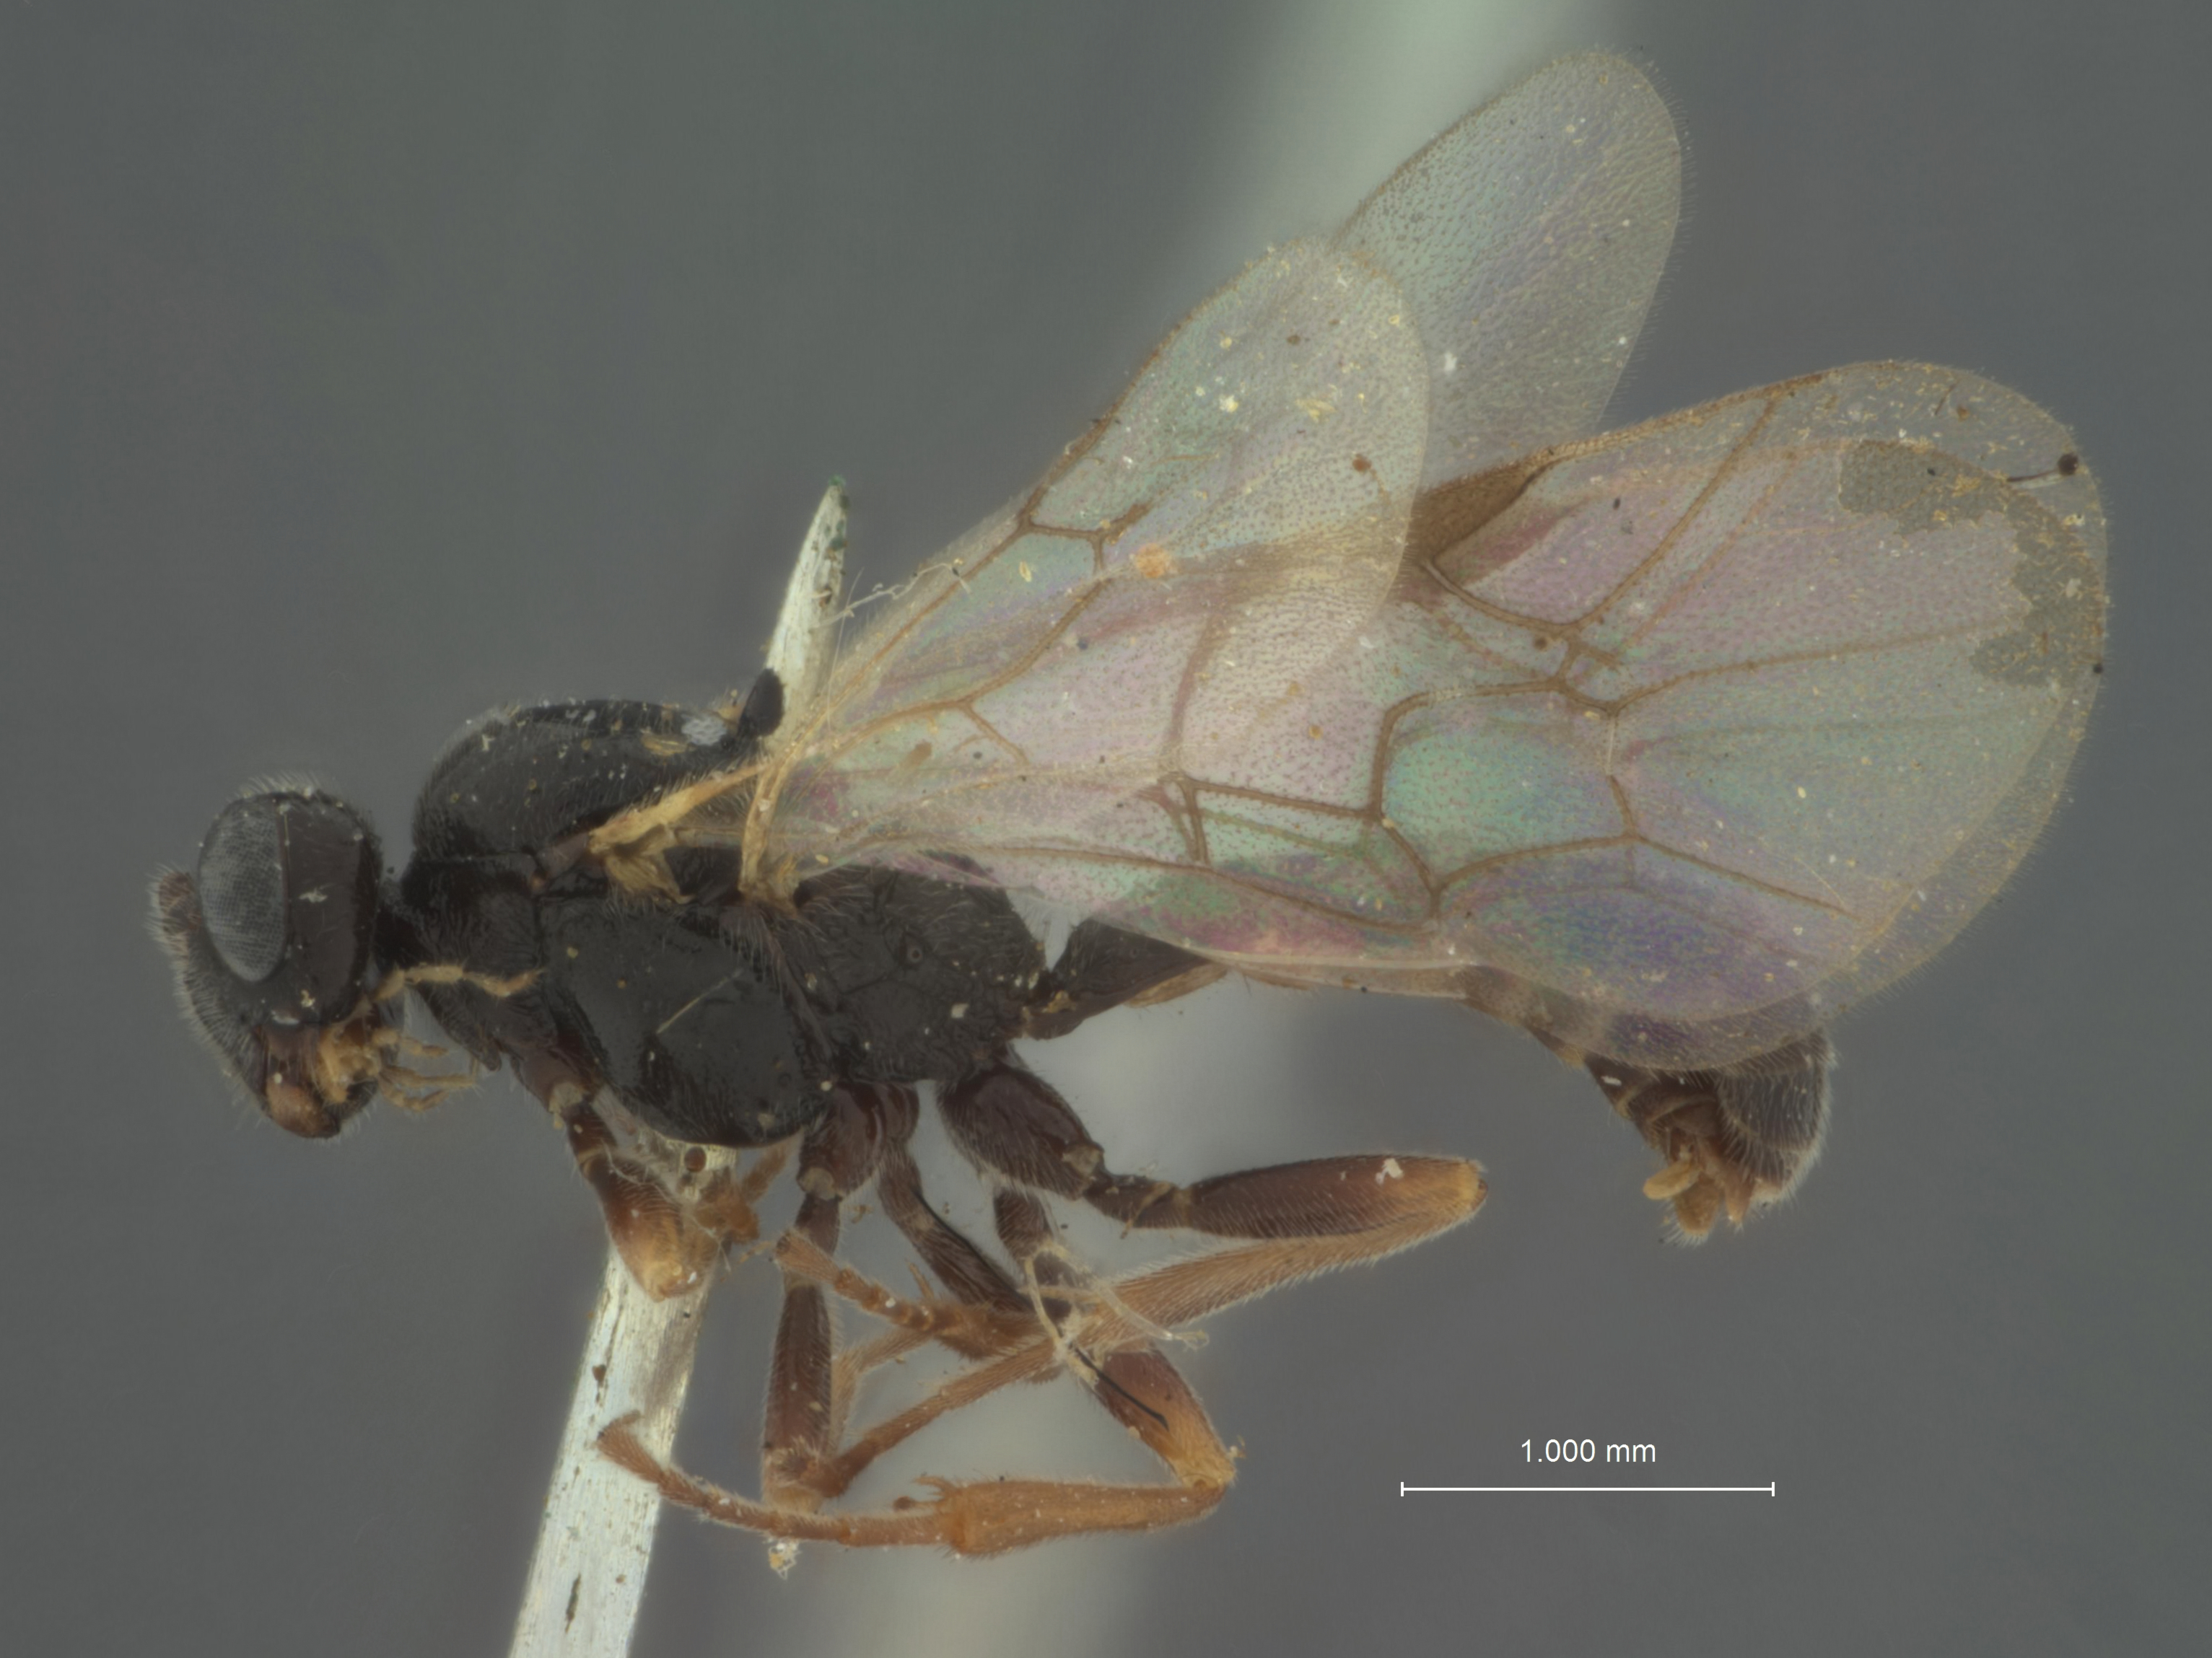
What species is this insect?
Phthorima borealis
